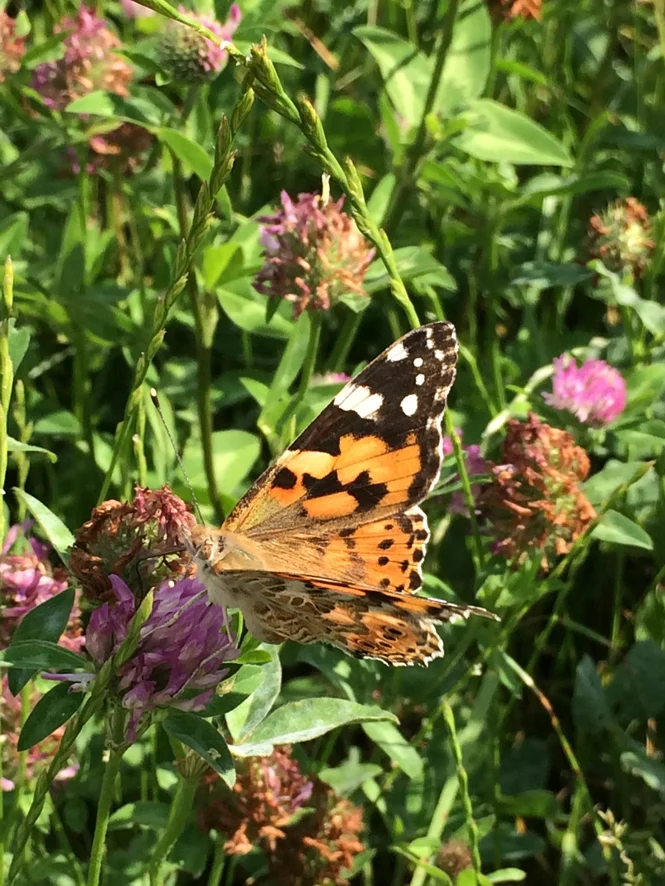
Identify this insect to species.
Vanessa cardui
